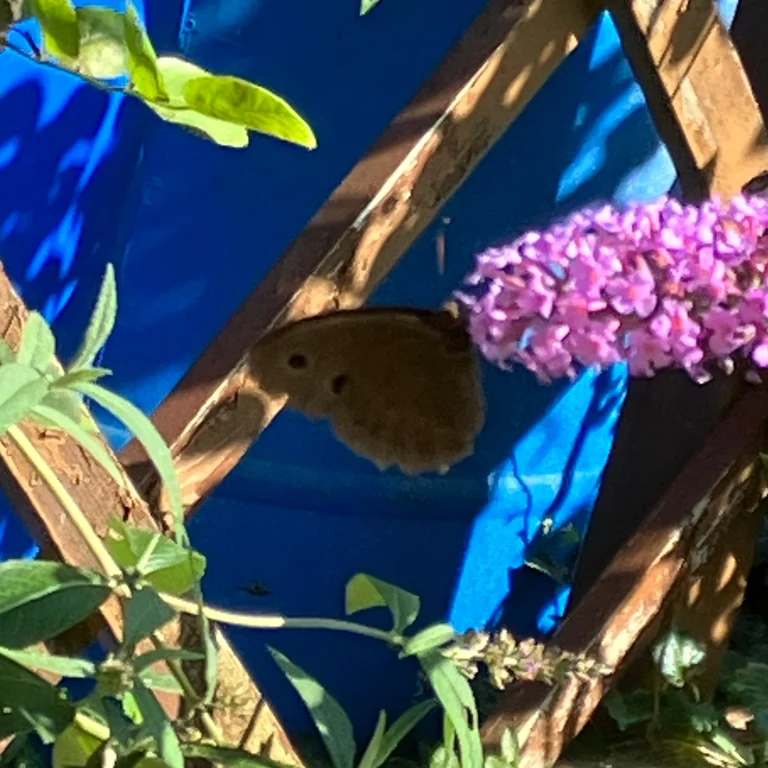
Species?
Minois dryas
